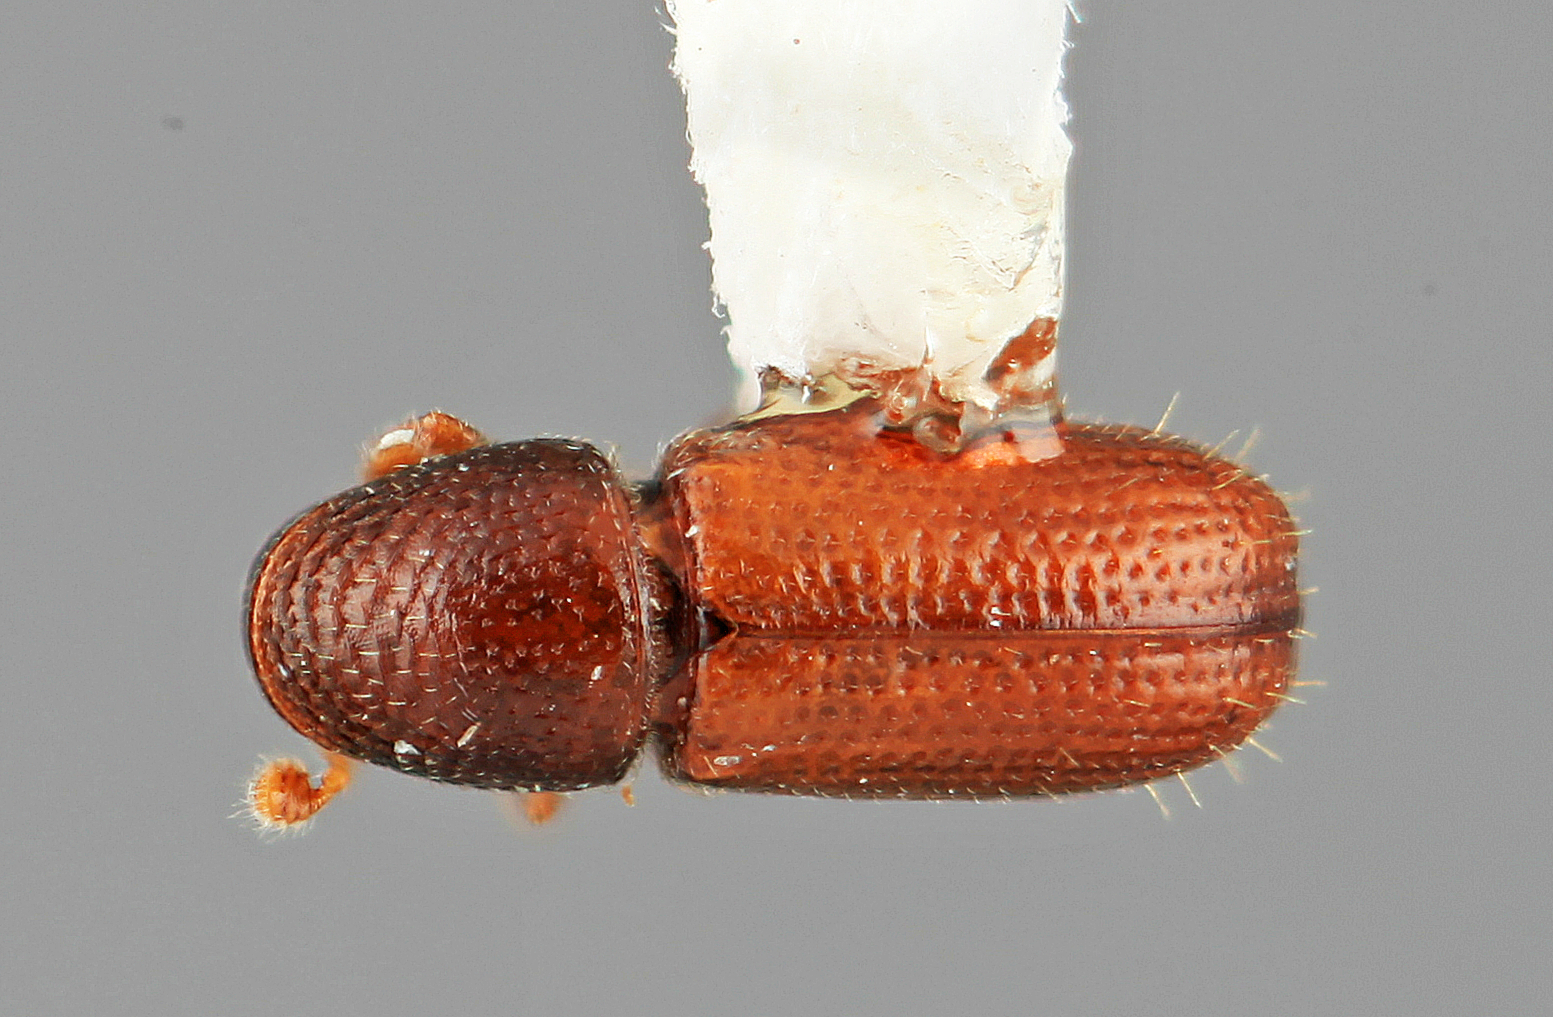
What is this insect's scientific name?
Pityophthorus simplicis
